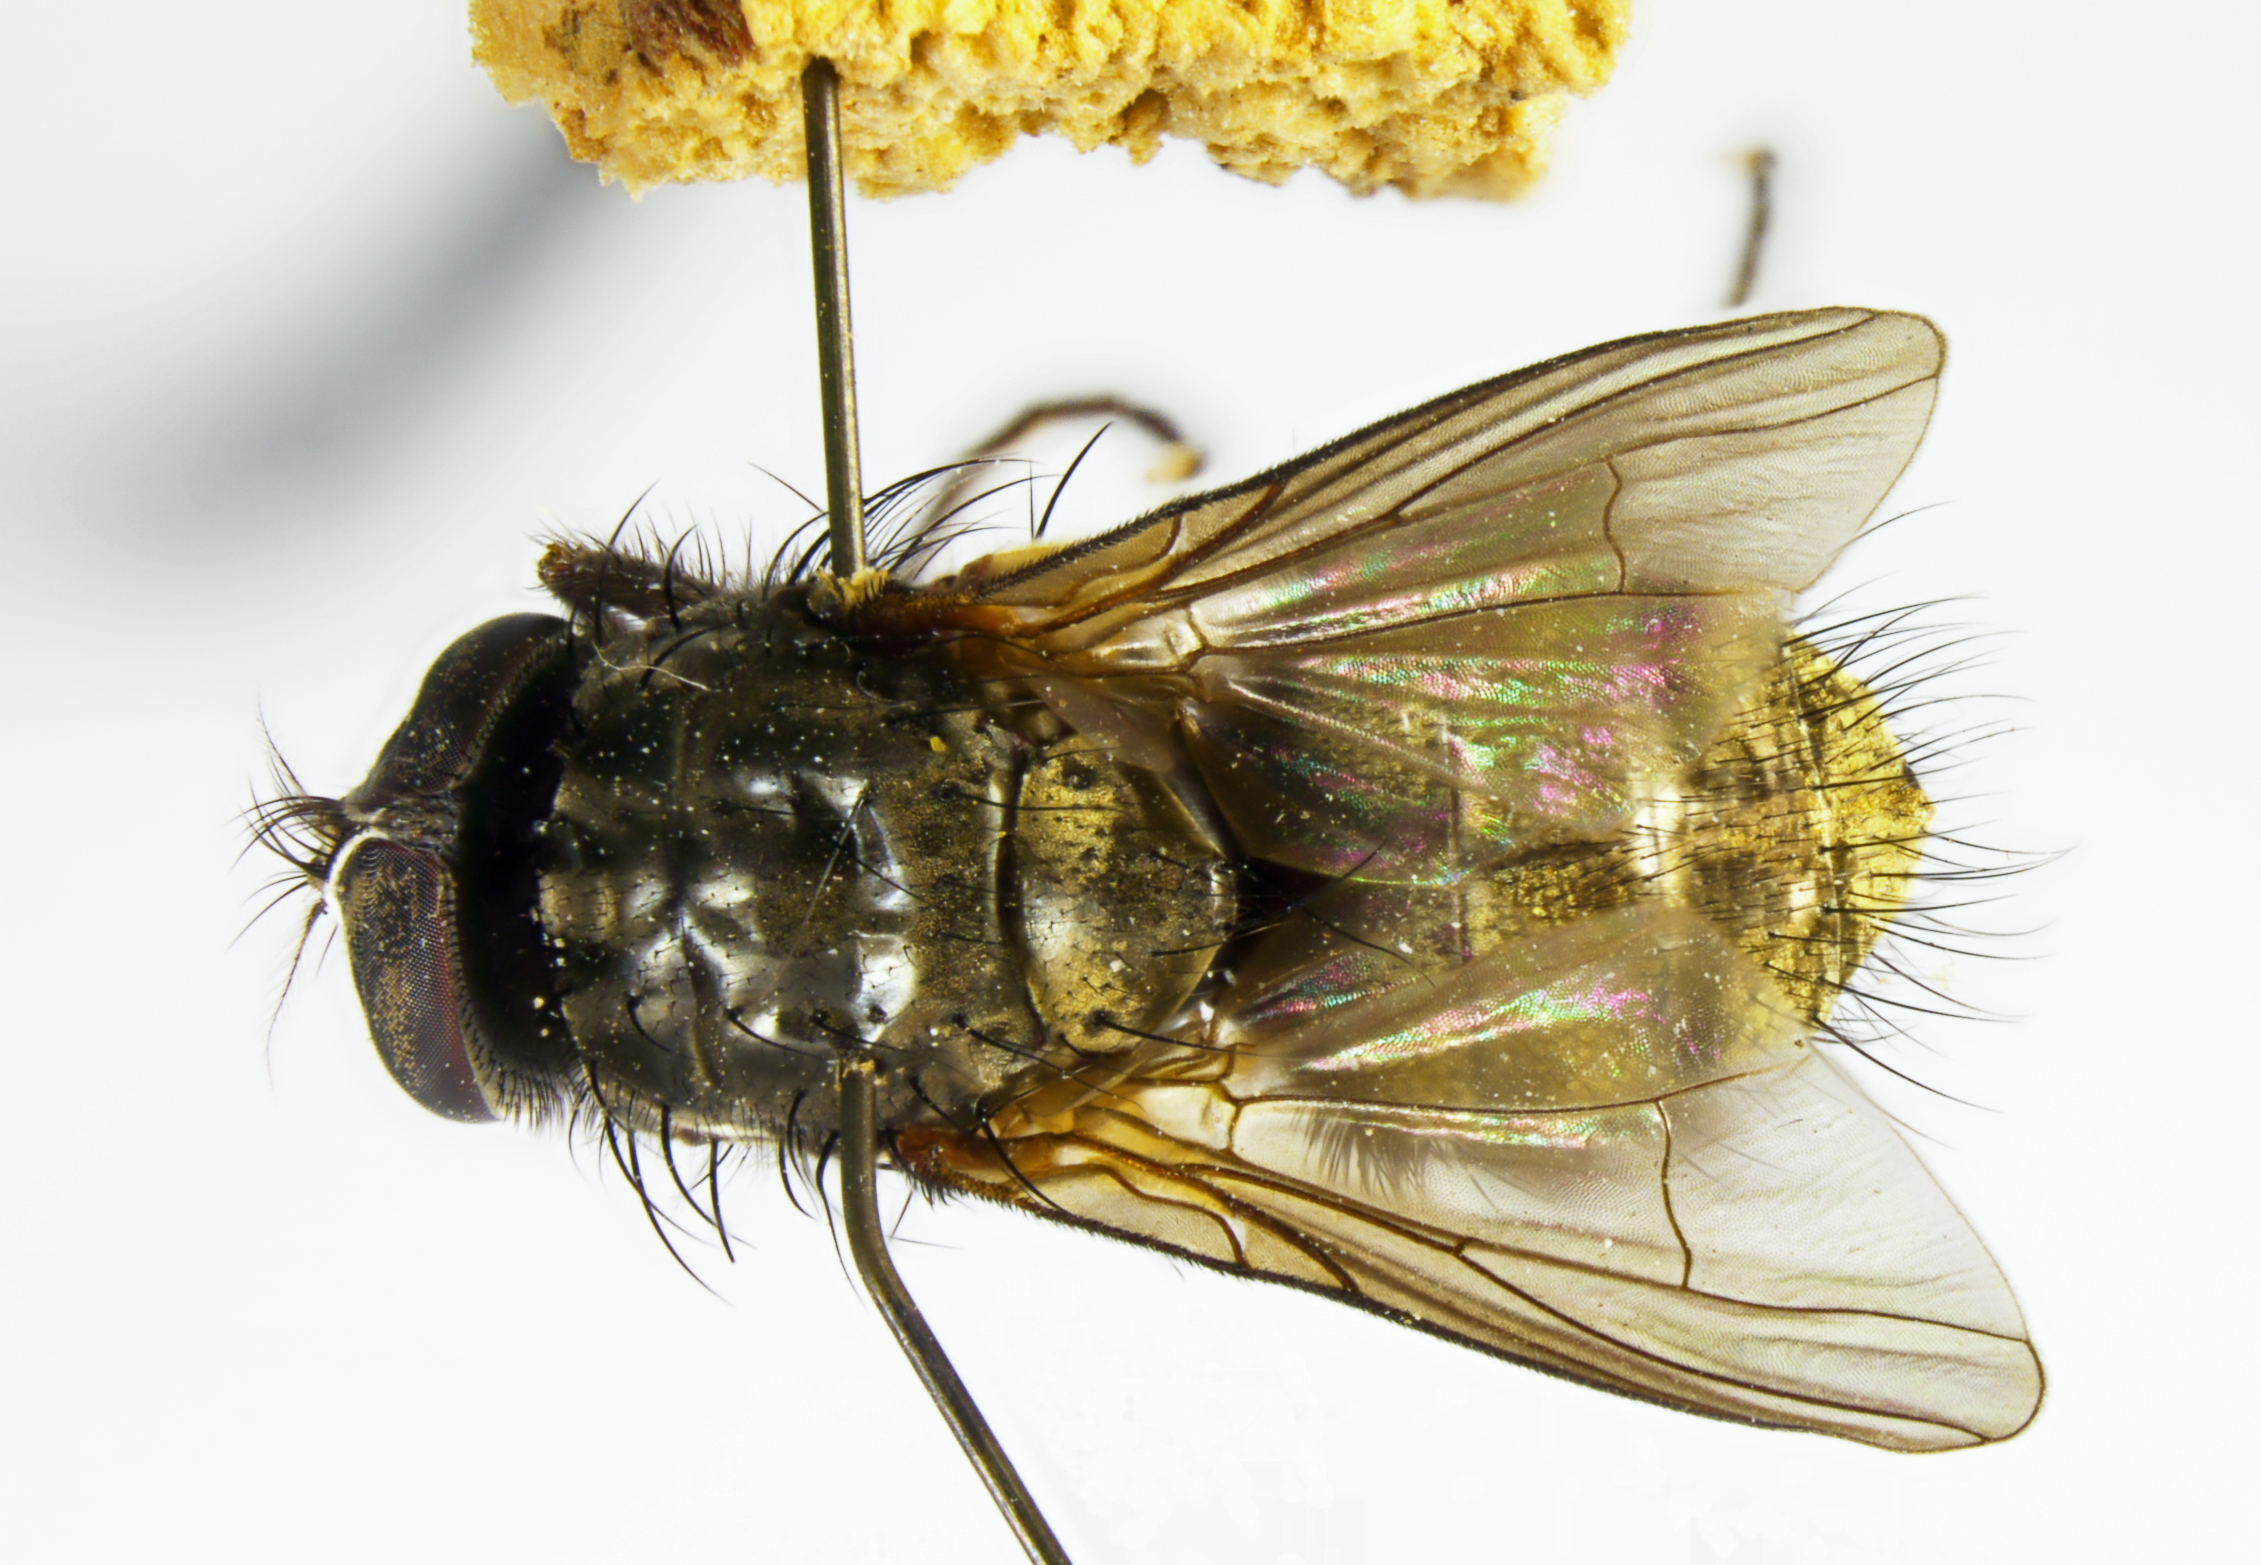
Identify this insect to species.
Mydaea pseudonubila
